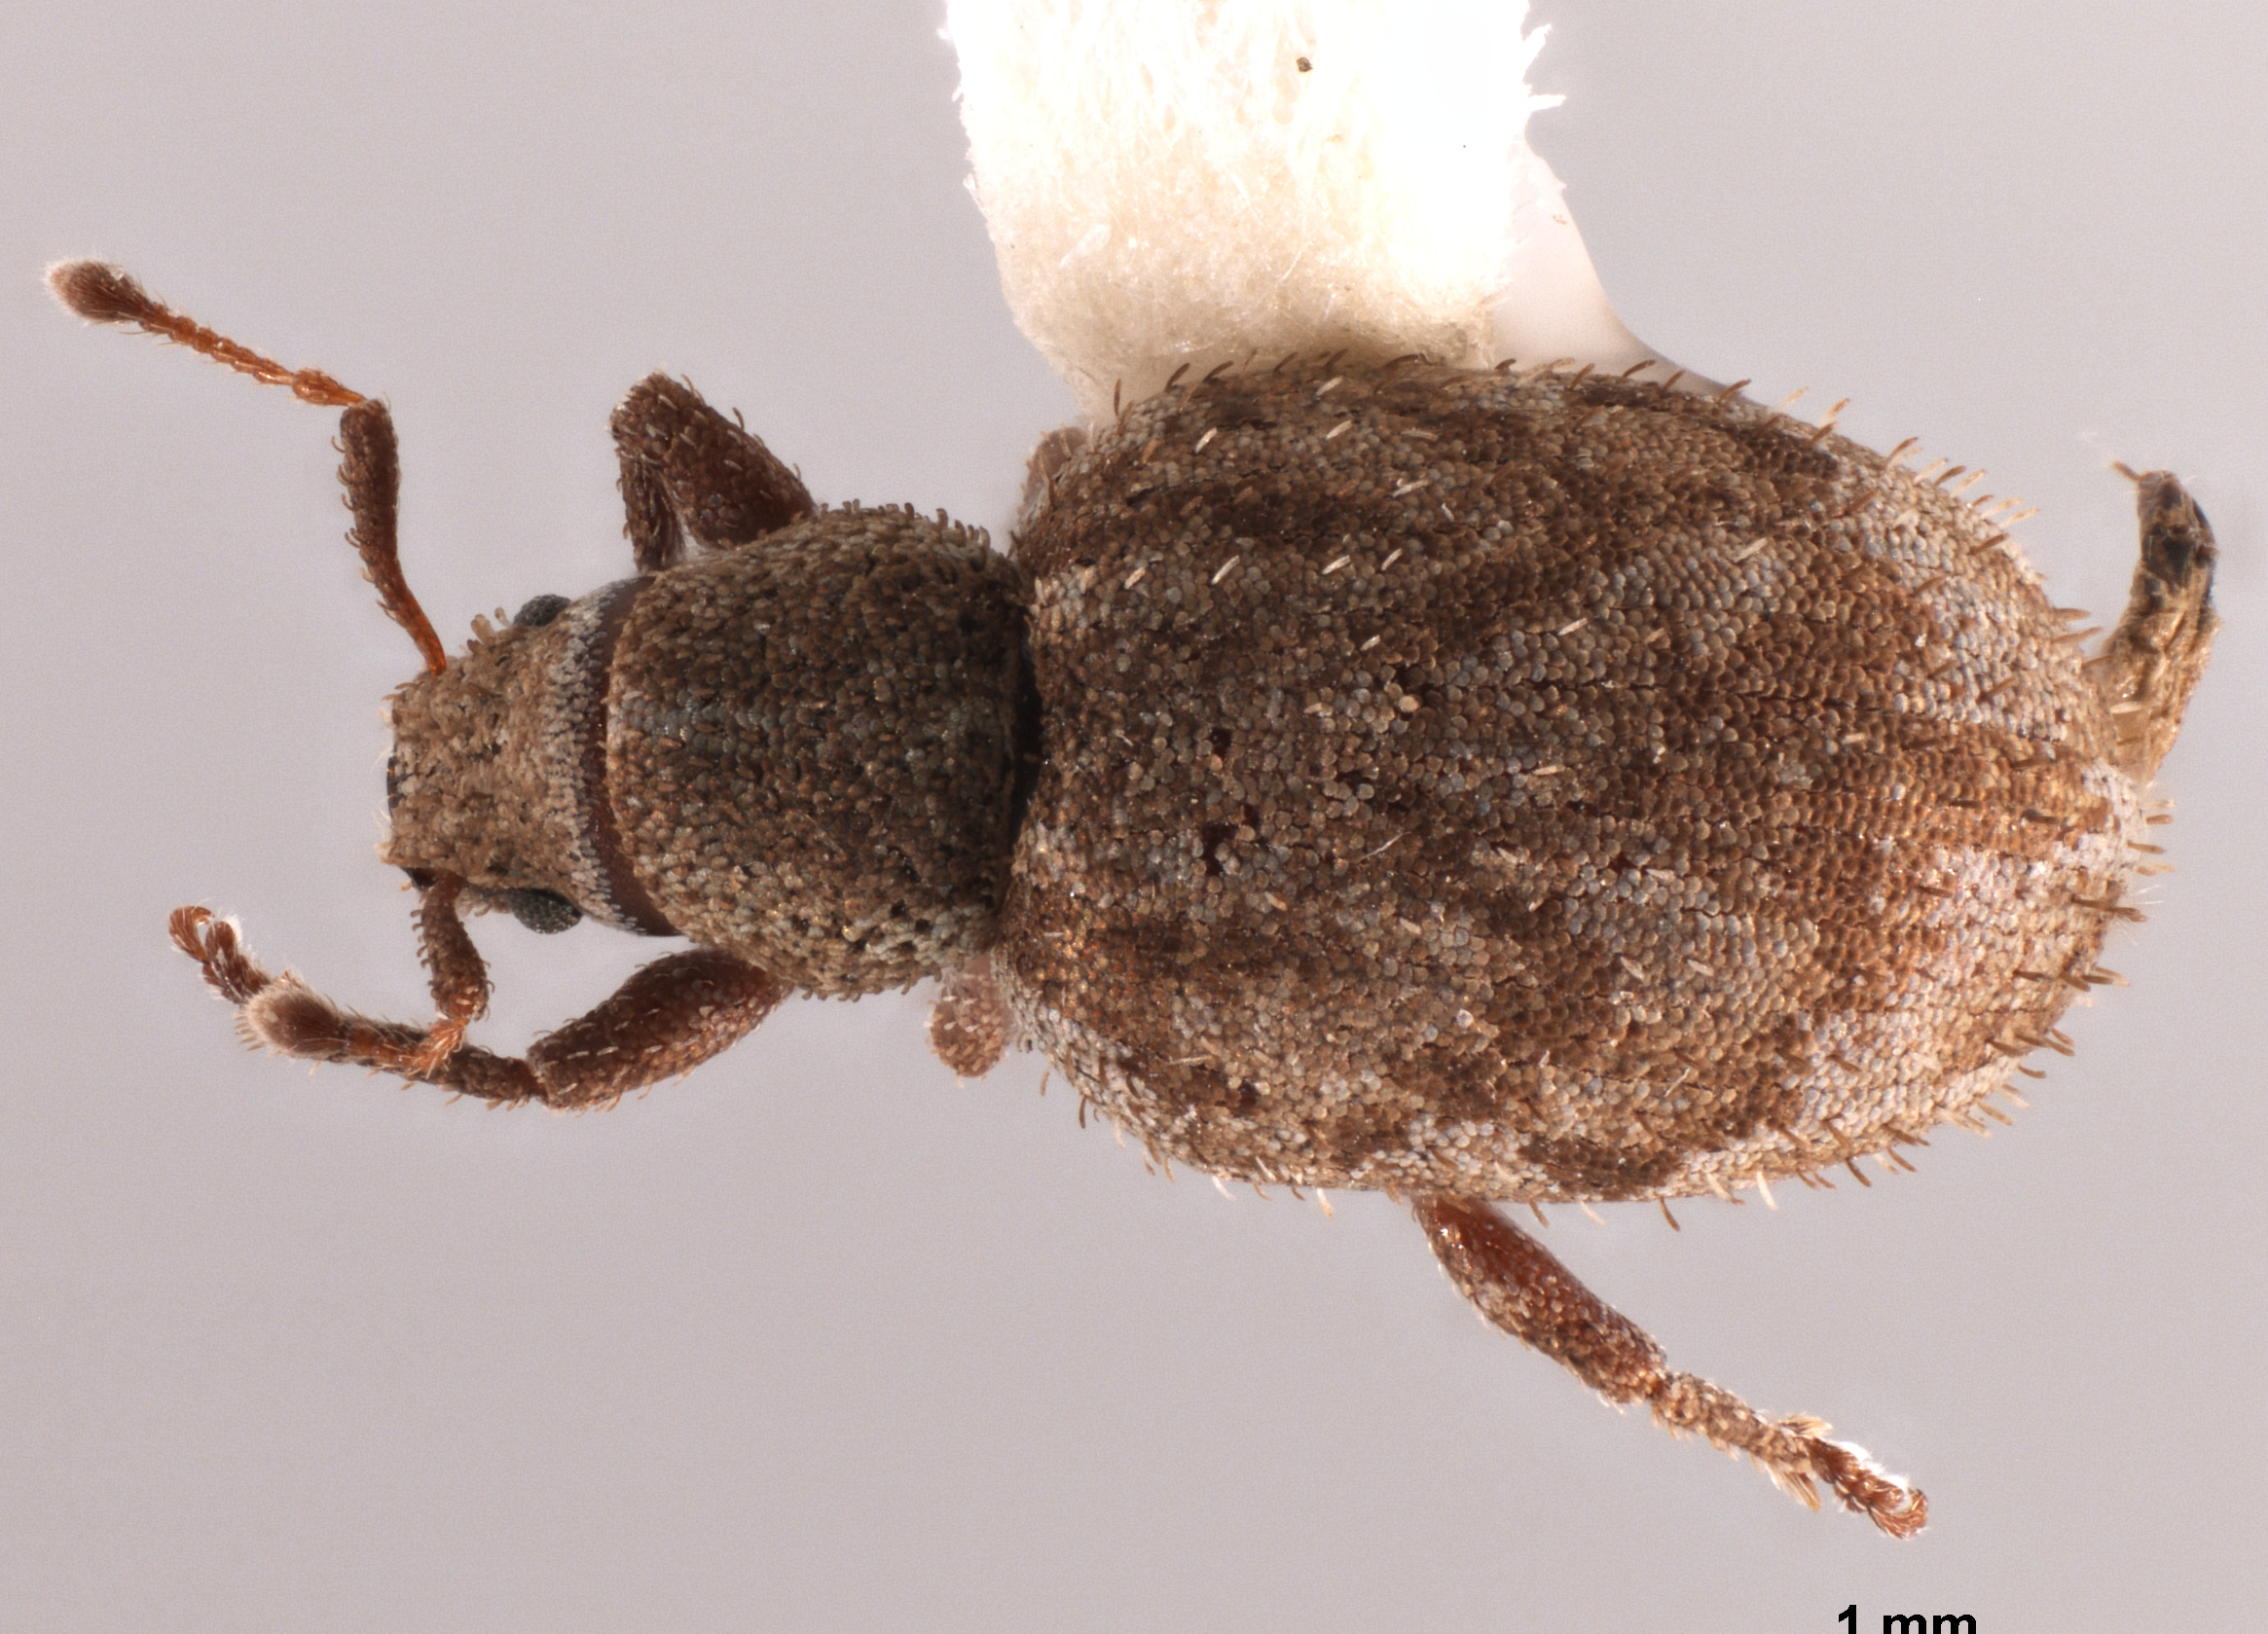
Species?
Geodercodes latipennis
